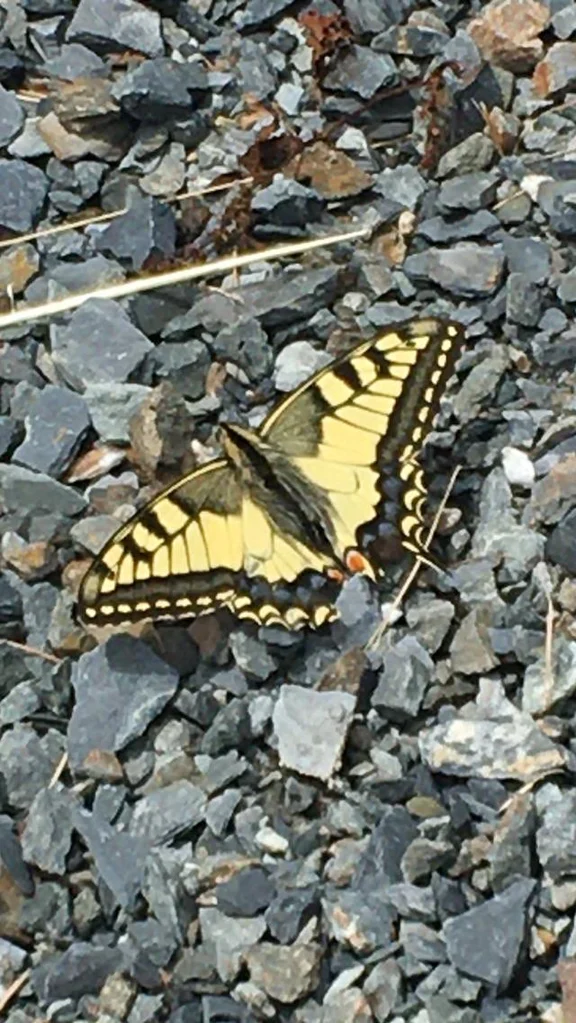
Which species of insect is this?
Papilio machaon
